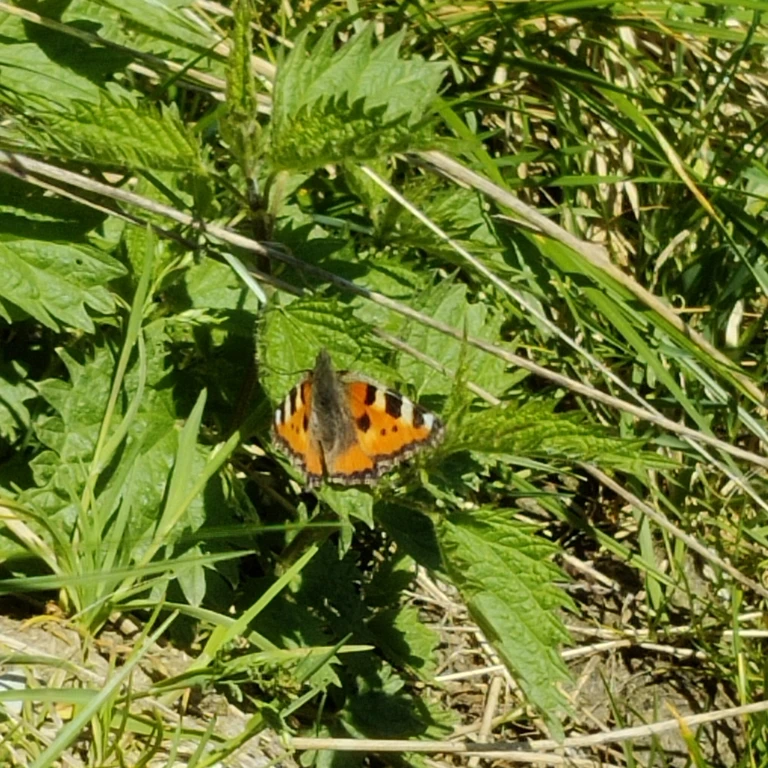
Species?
Aglais urticae
